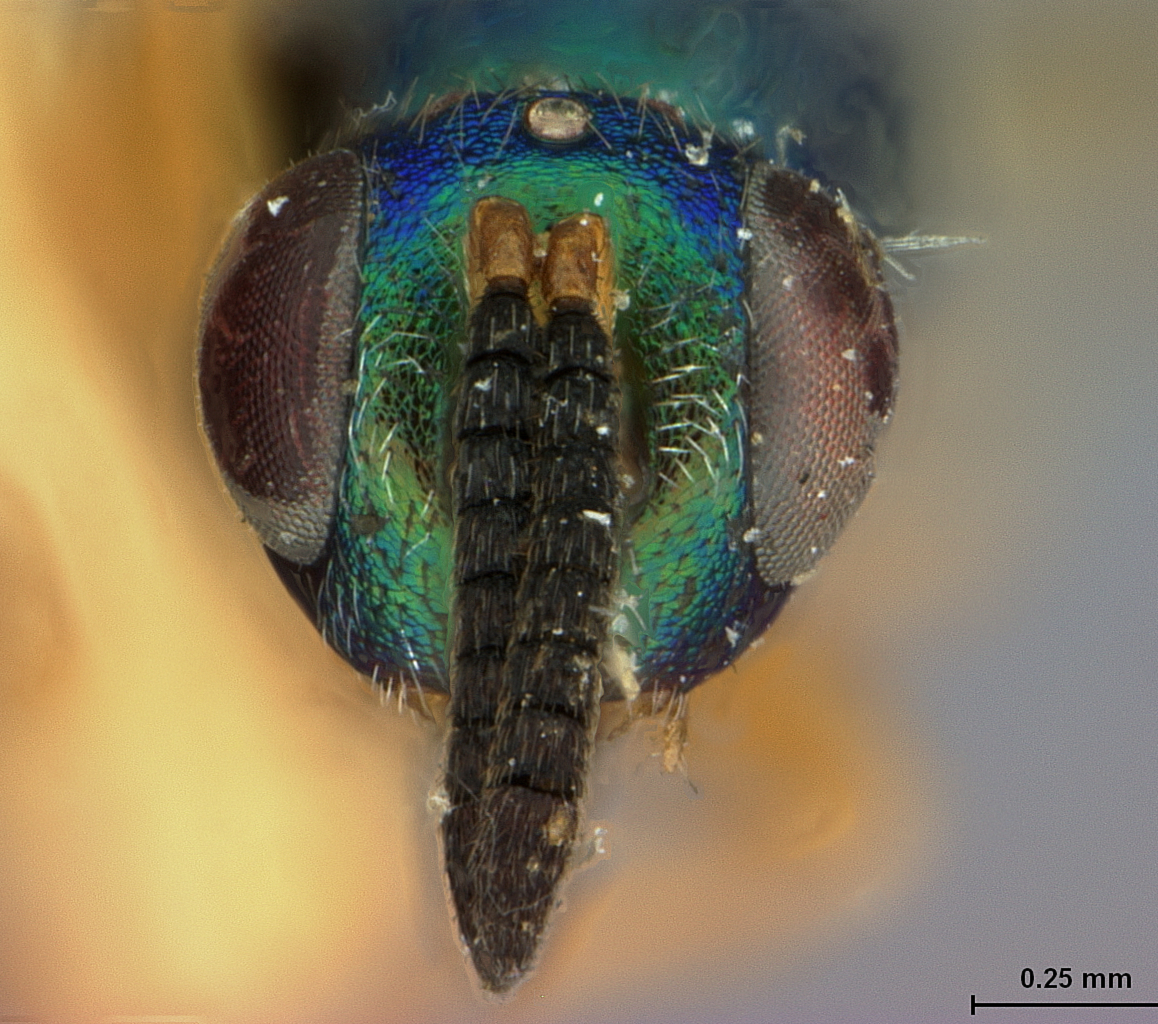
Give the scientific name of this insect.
Torymus flaviventris
